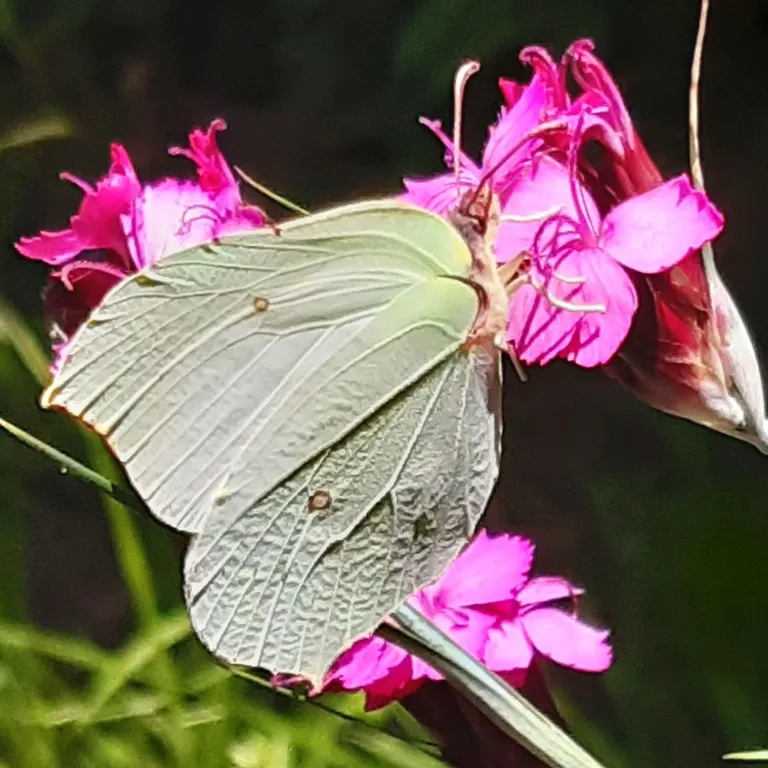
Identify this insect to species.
Gonepteryx rhamni
